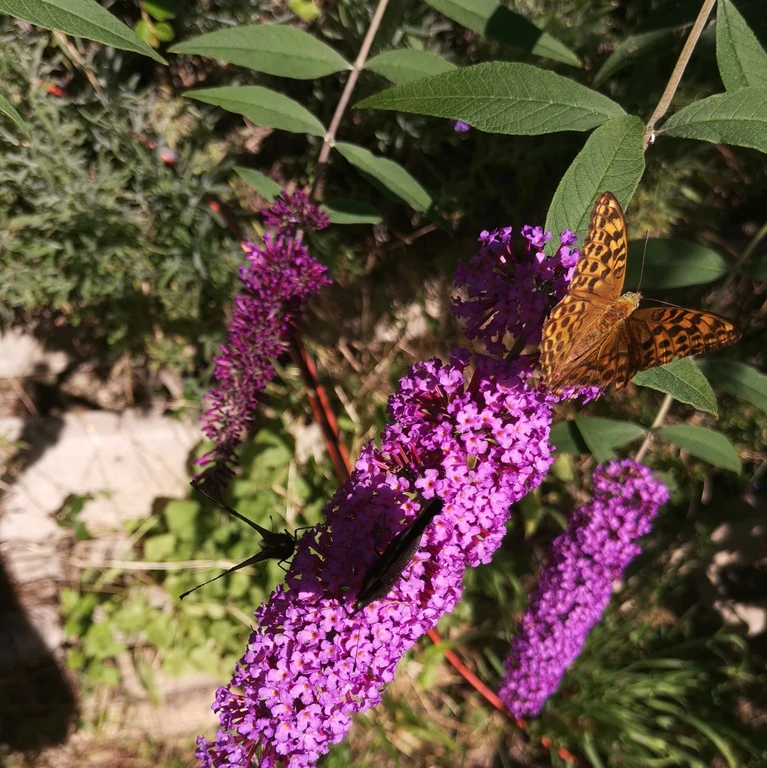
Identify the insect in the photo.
Argynnis paphia
